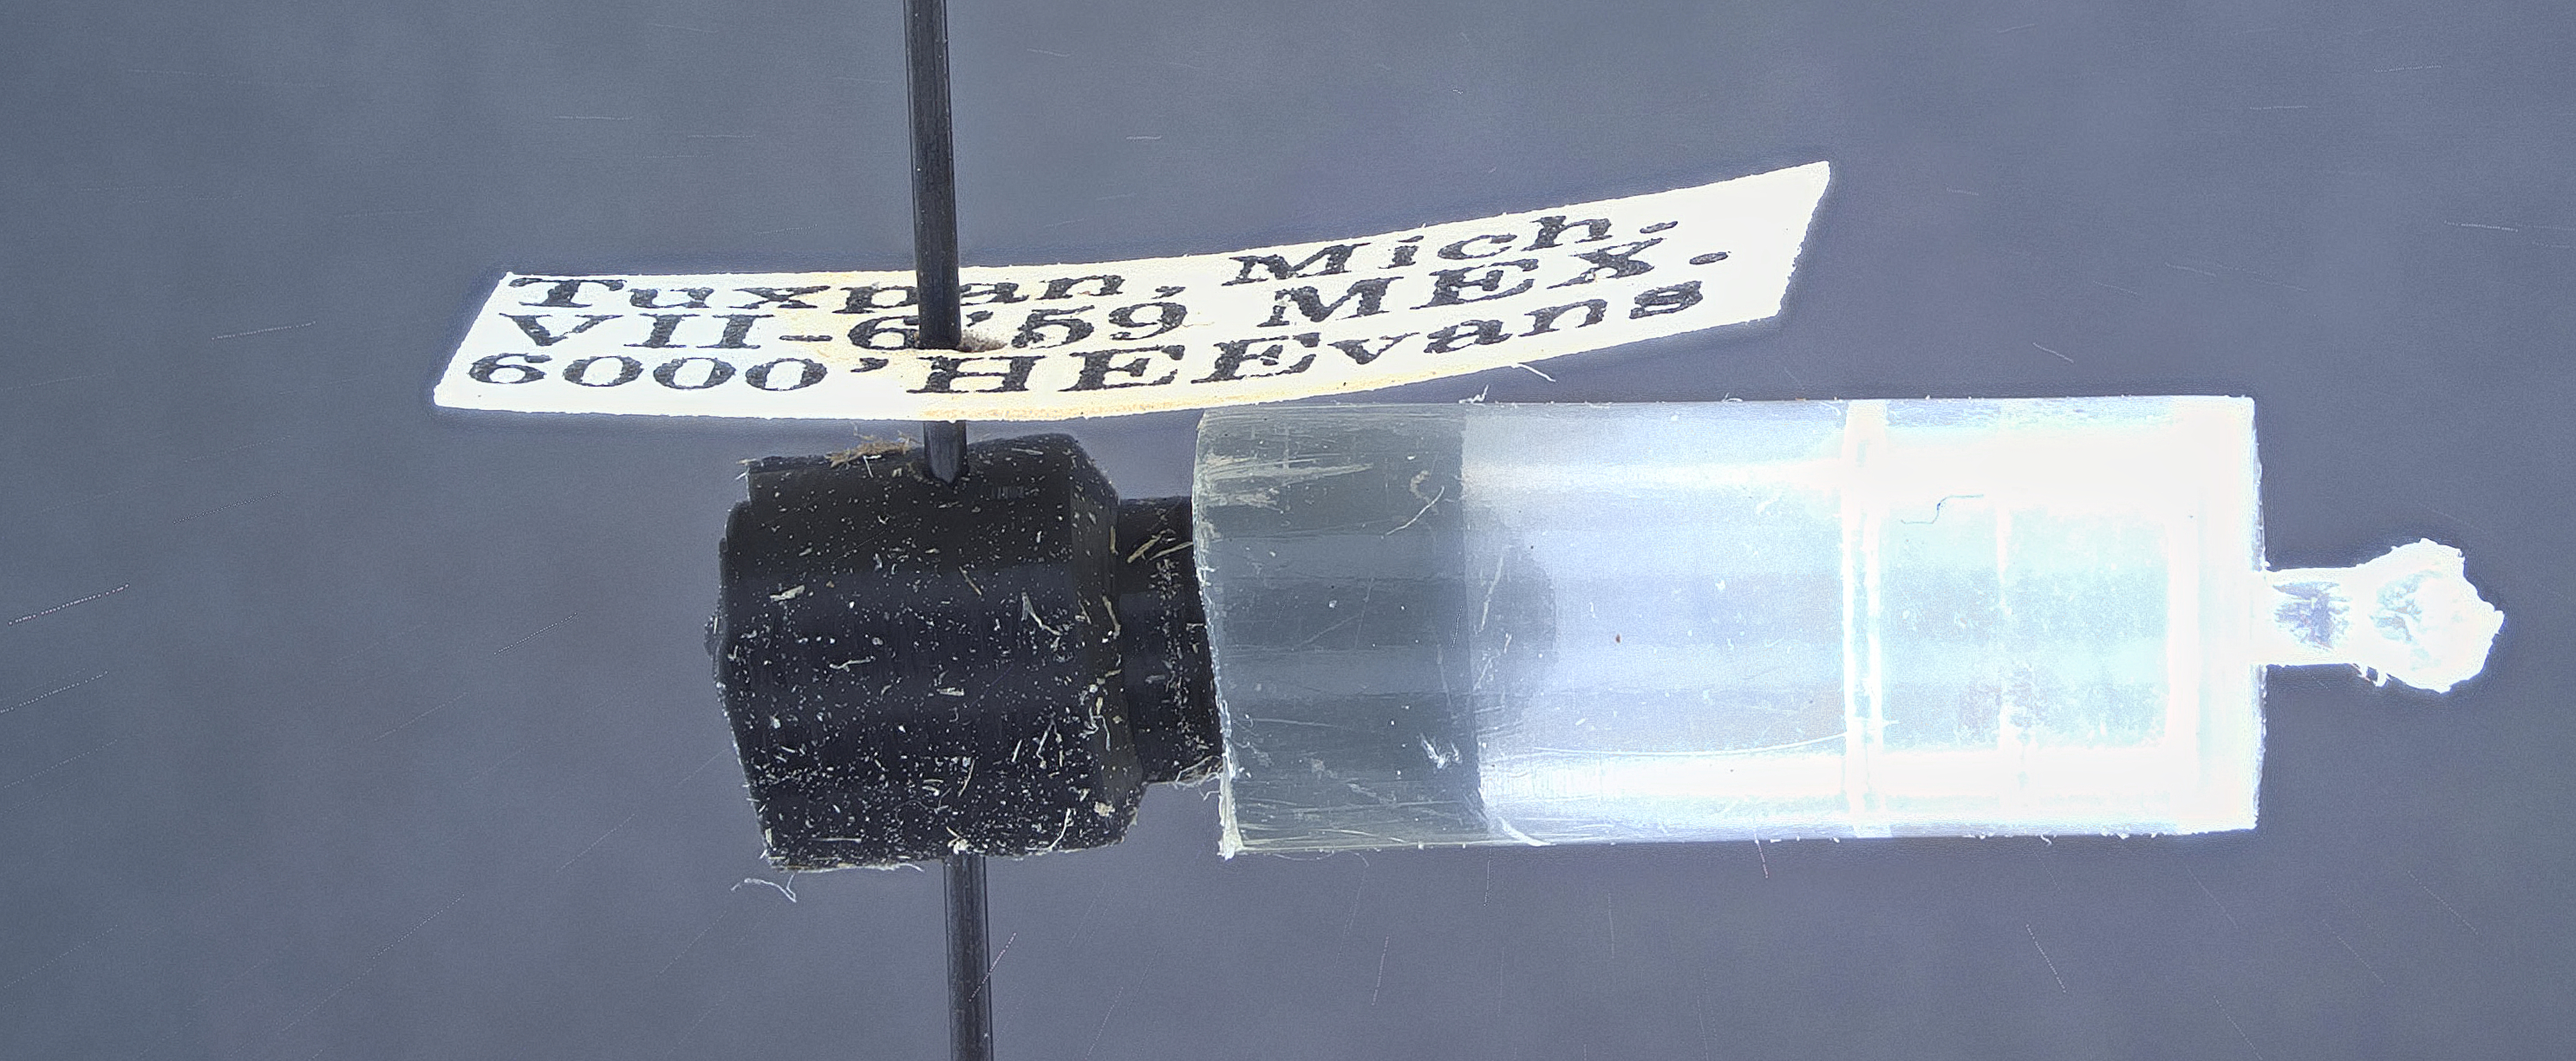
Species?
Liris nigrispinus
